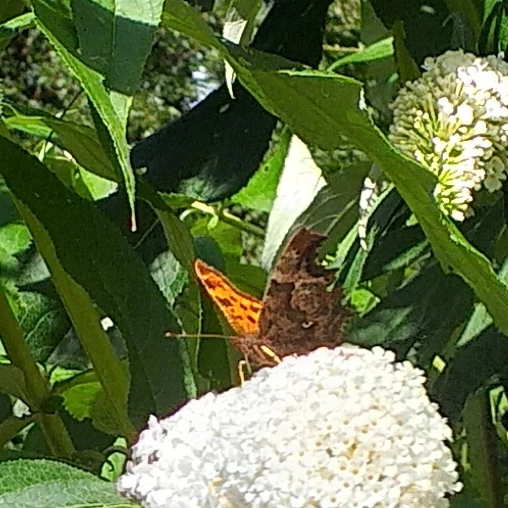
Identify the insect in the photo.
Polygonia c-album
